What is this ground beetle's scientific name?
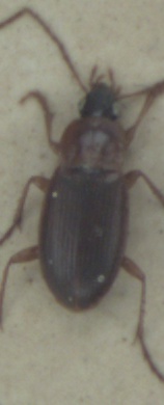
Calathus cinctus
